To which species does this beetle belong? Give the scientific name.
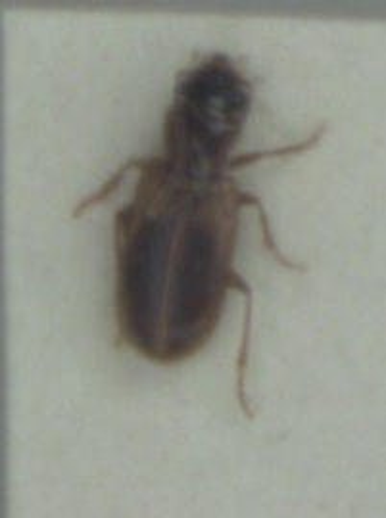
Anthracus consputus
